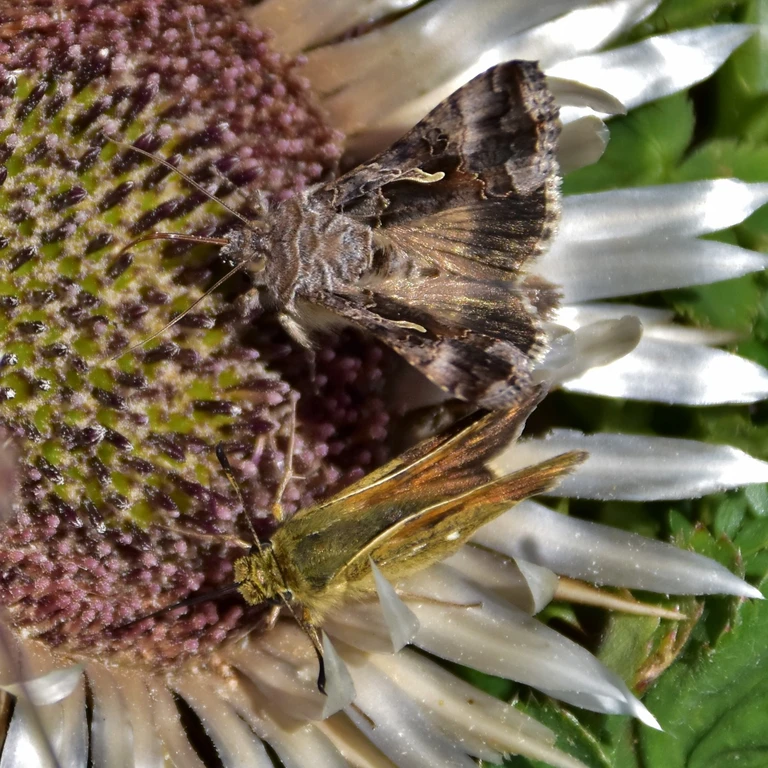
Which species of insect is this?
Autographa gamma
